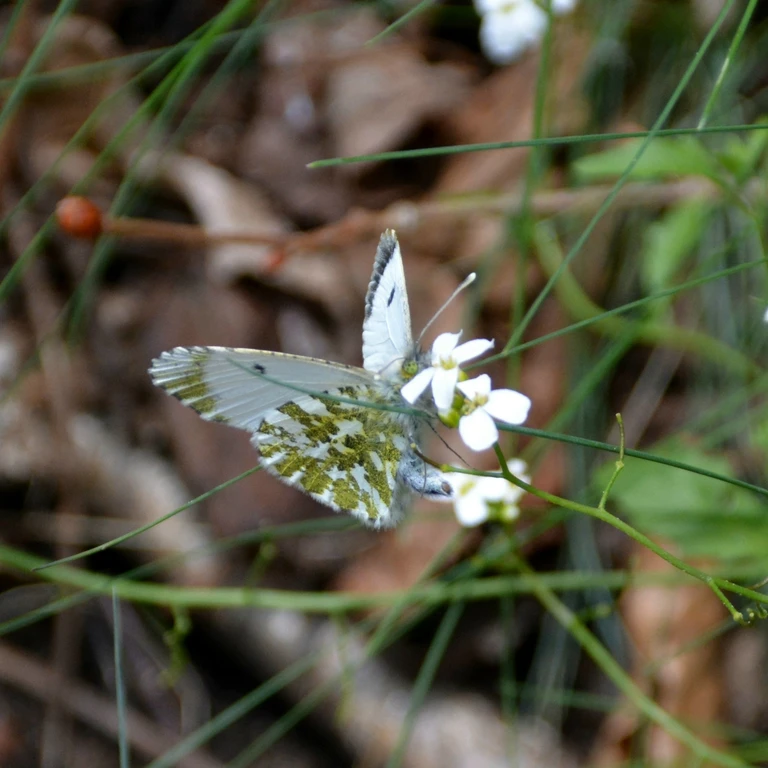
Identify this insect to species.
Anthocharis cardamines
